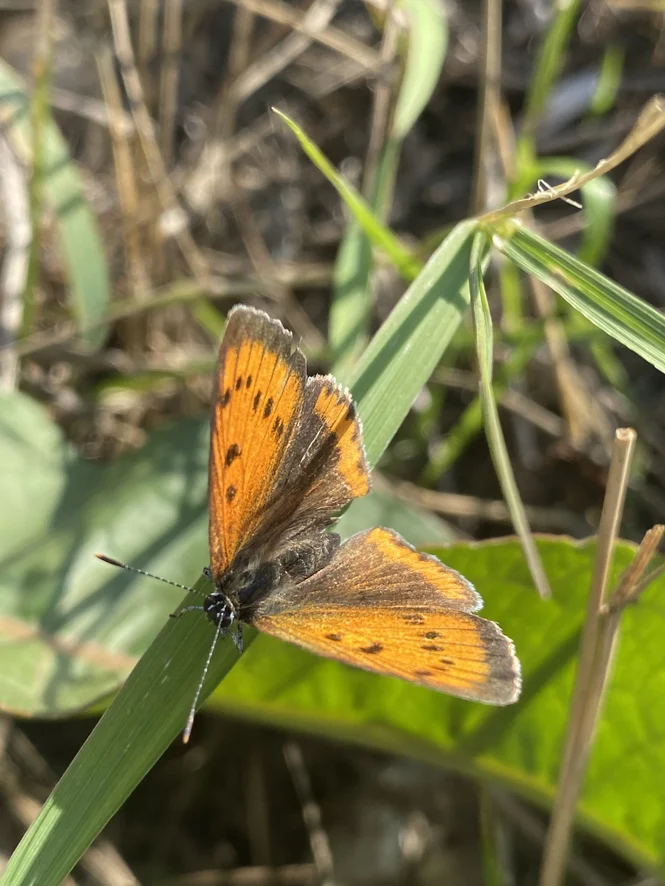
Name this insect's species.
Lycaena dispar
